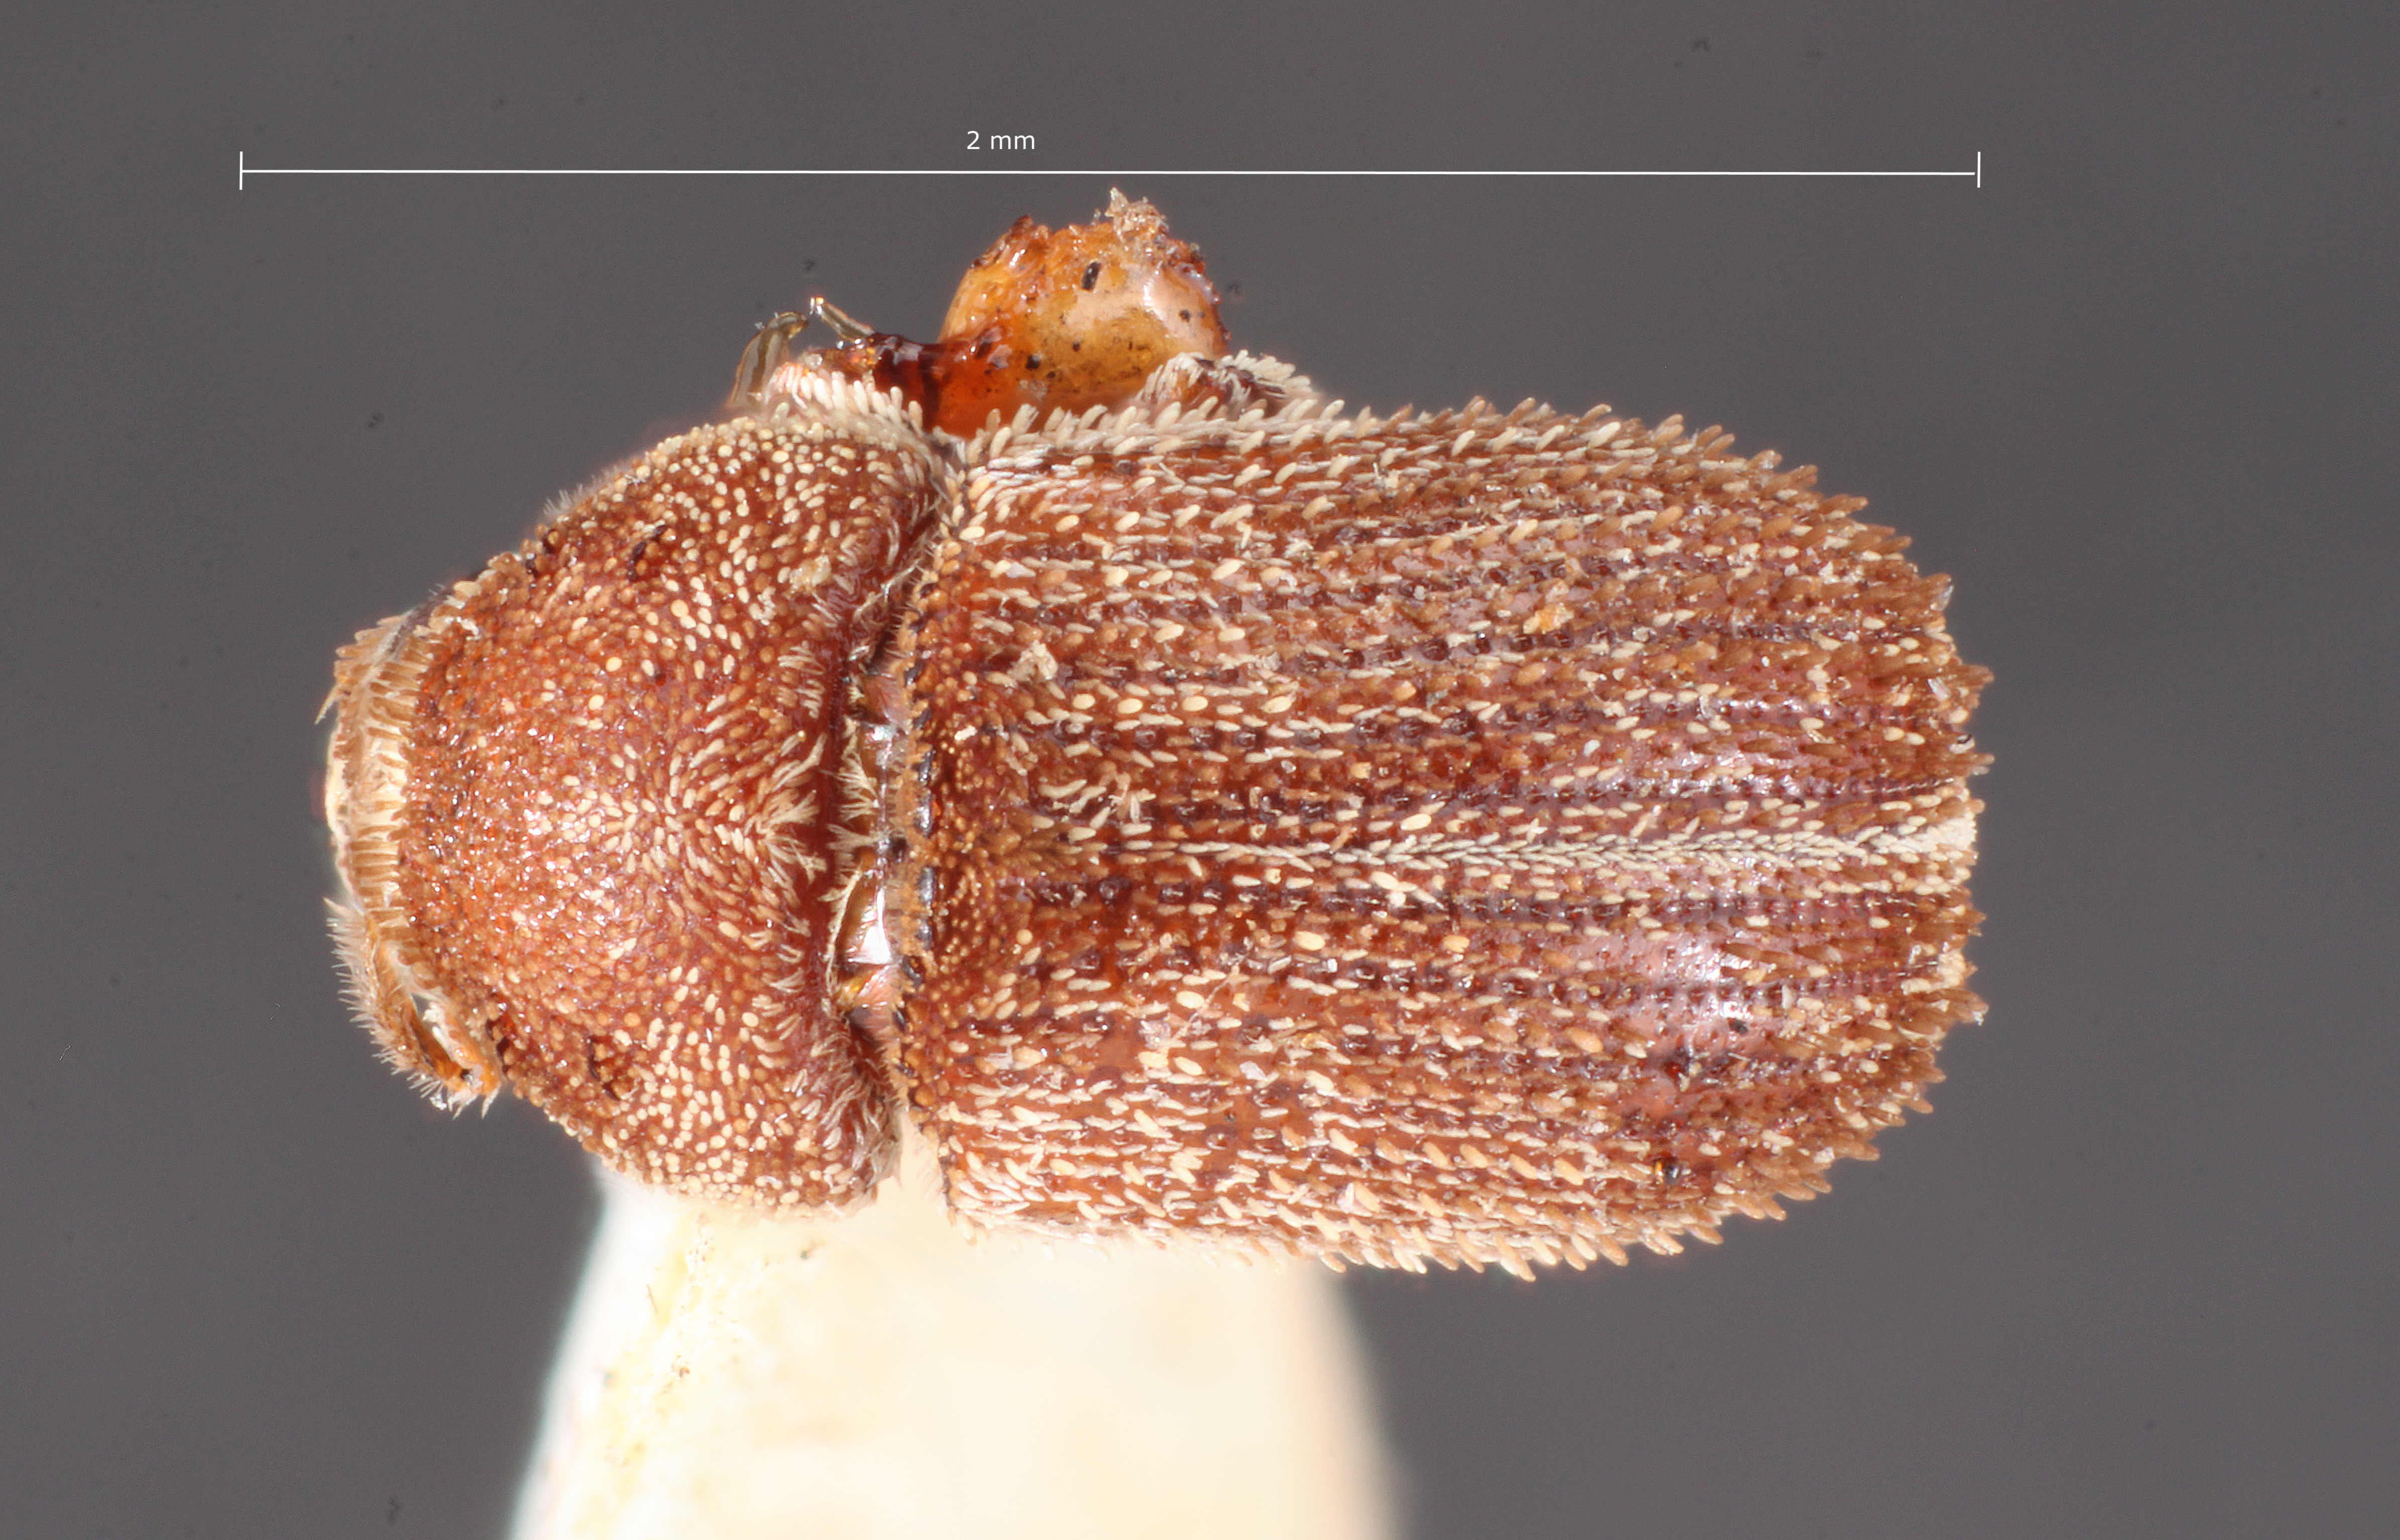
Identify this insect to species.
Renocis brunneus
